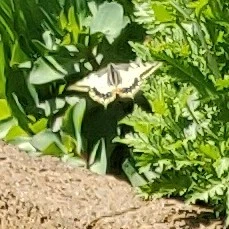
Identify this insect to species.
Papilio machaon
